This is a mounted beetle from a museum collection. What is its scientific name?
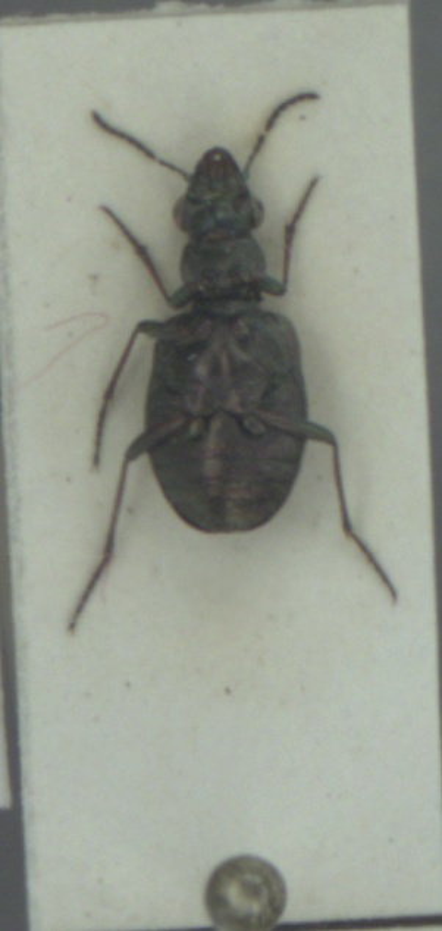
Elaphrus riparius
